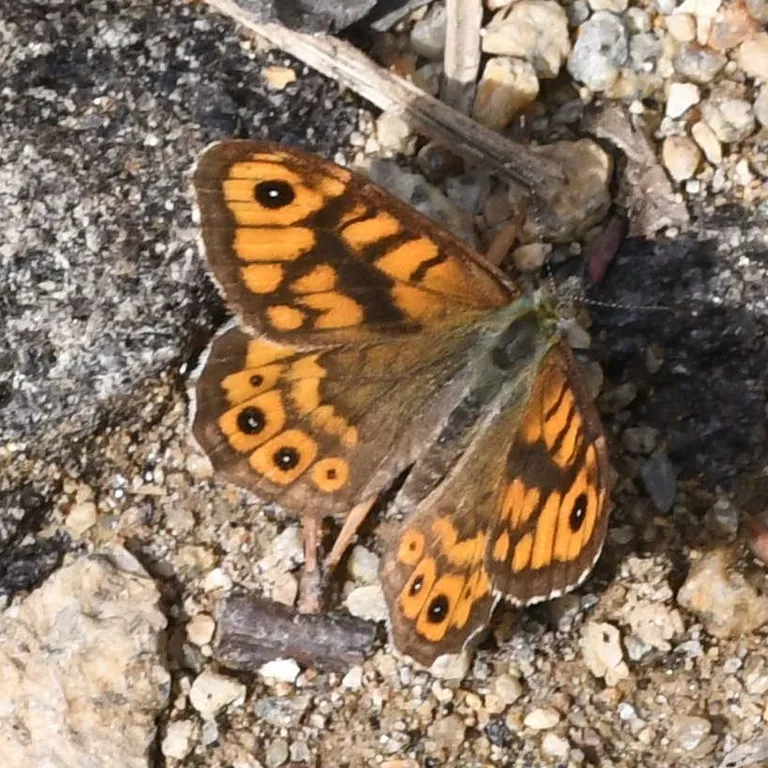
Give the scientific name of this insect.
Lasiommata megera (also Pararge megera)
